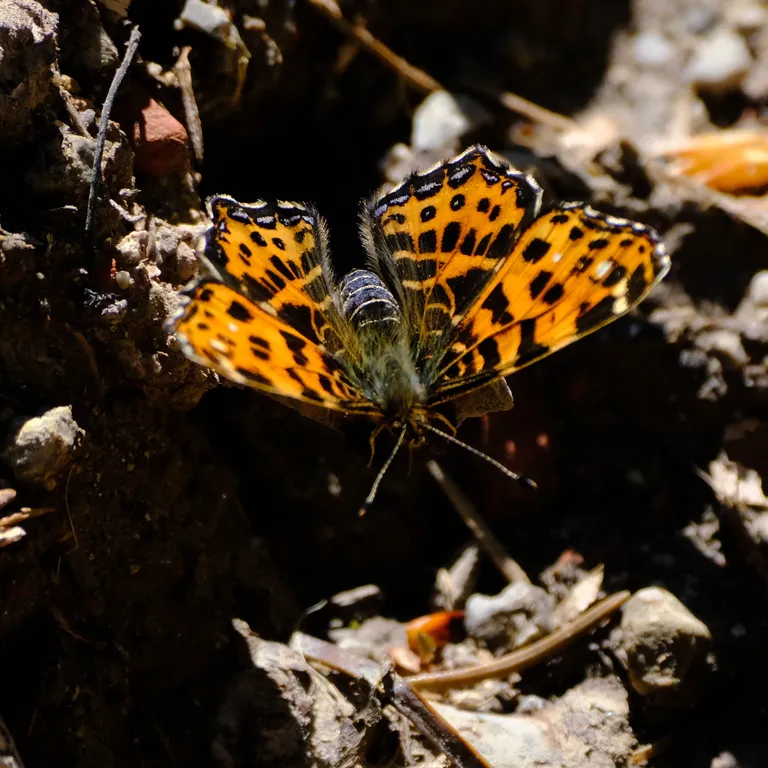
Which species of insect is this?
Araschnia levana
